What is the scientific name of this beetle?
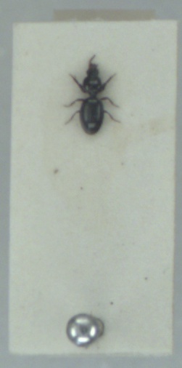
Dyschirius globosus
